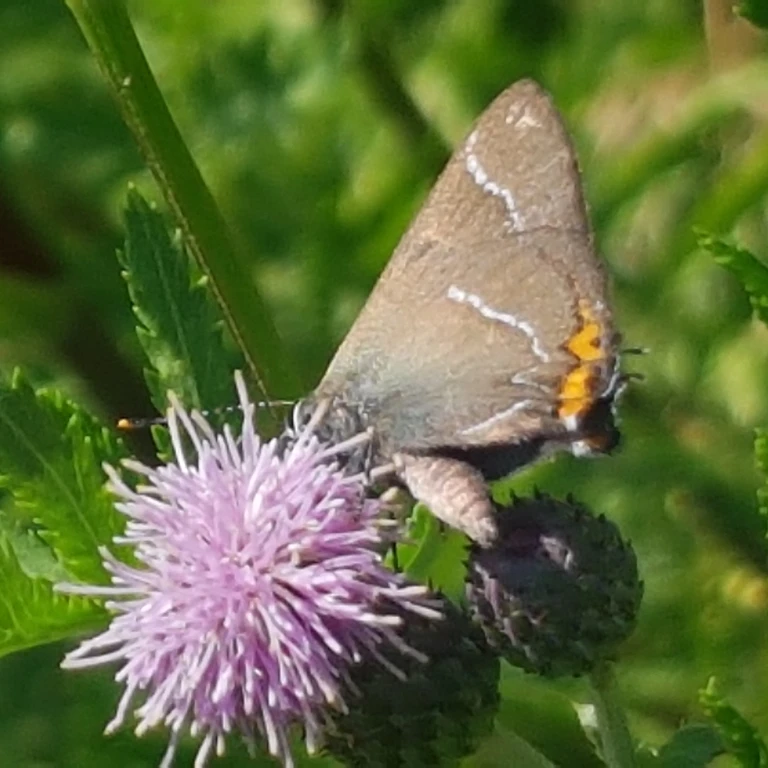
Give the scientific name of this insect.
Satyrium w-album
